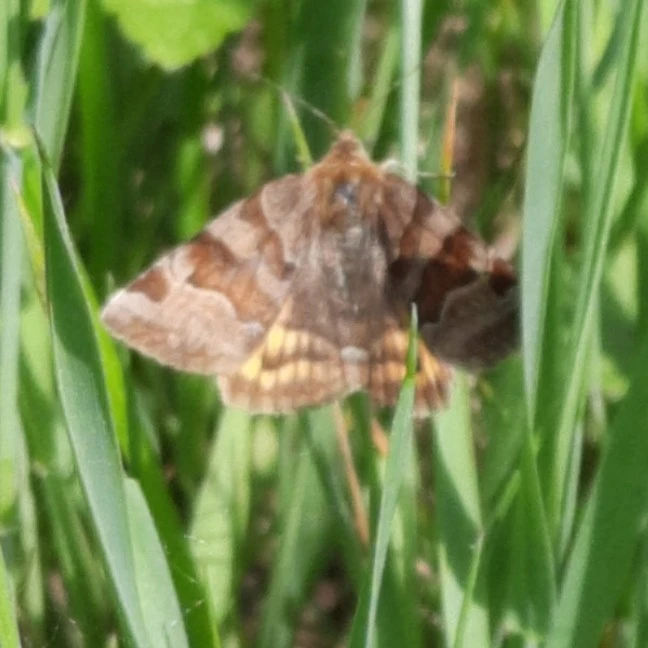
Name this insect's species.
Euclidia glyphica
